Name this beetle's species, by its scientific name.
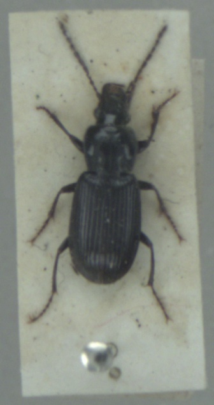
Pterostichus gracilis
